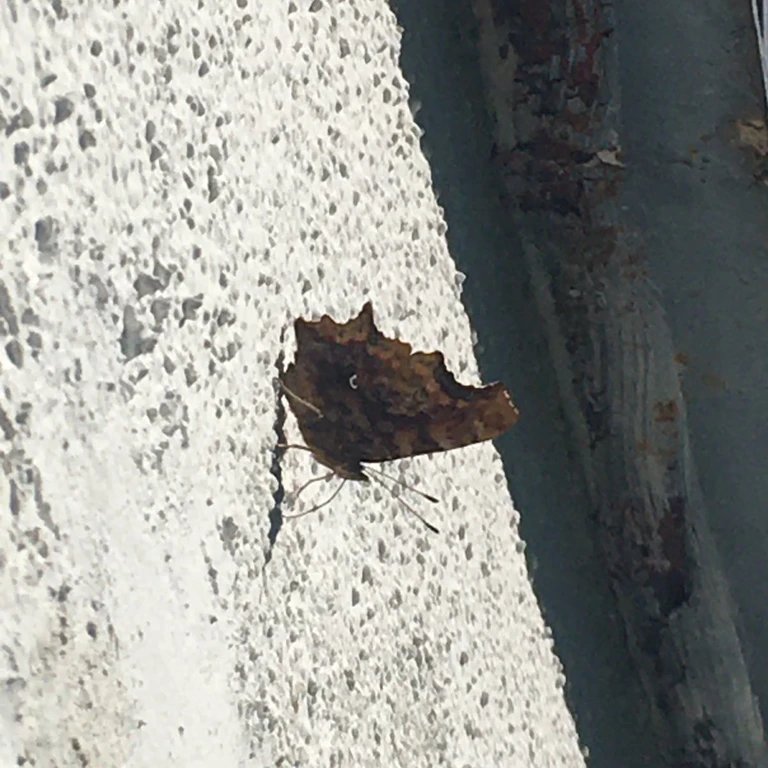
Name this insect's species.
Polygonia c-album
